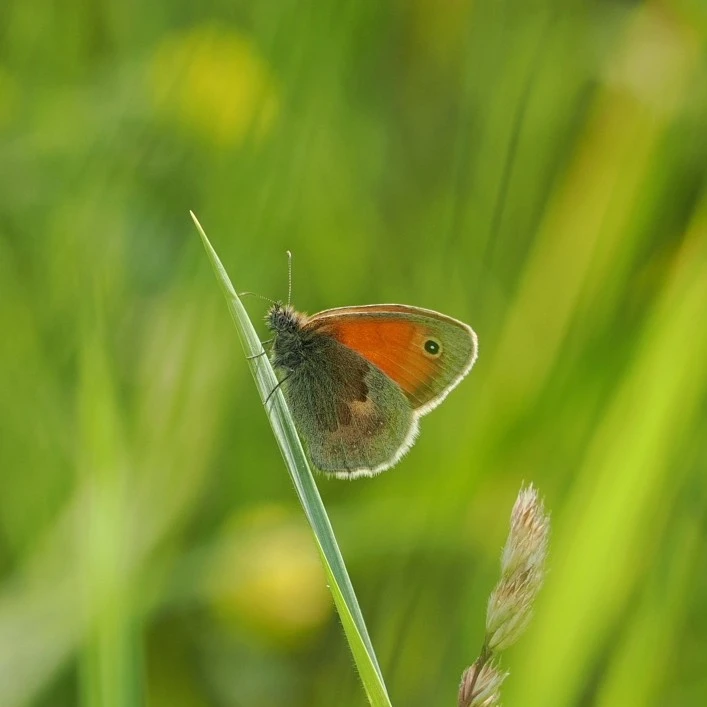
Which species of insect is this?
Coenonympha pamphilus
